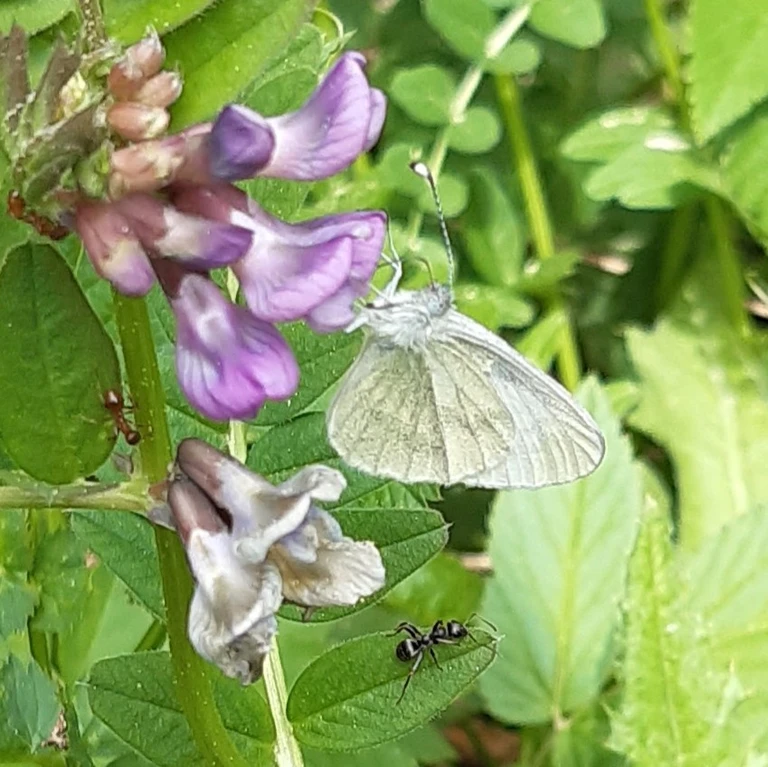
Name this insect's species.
Leptidea sinapis/juvernica
